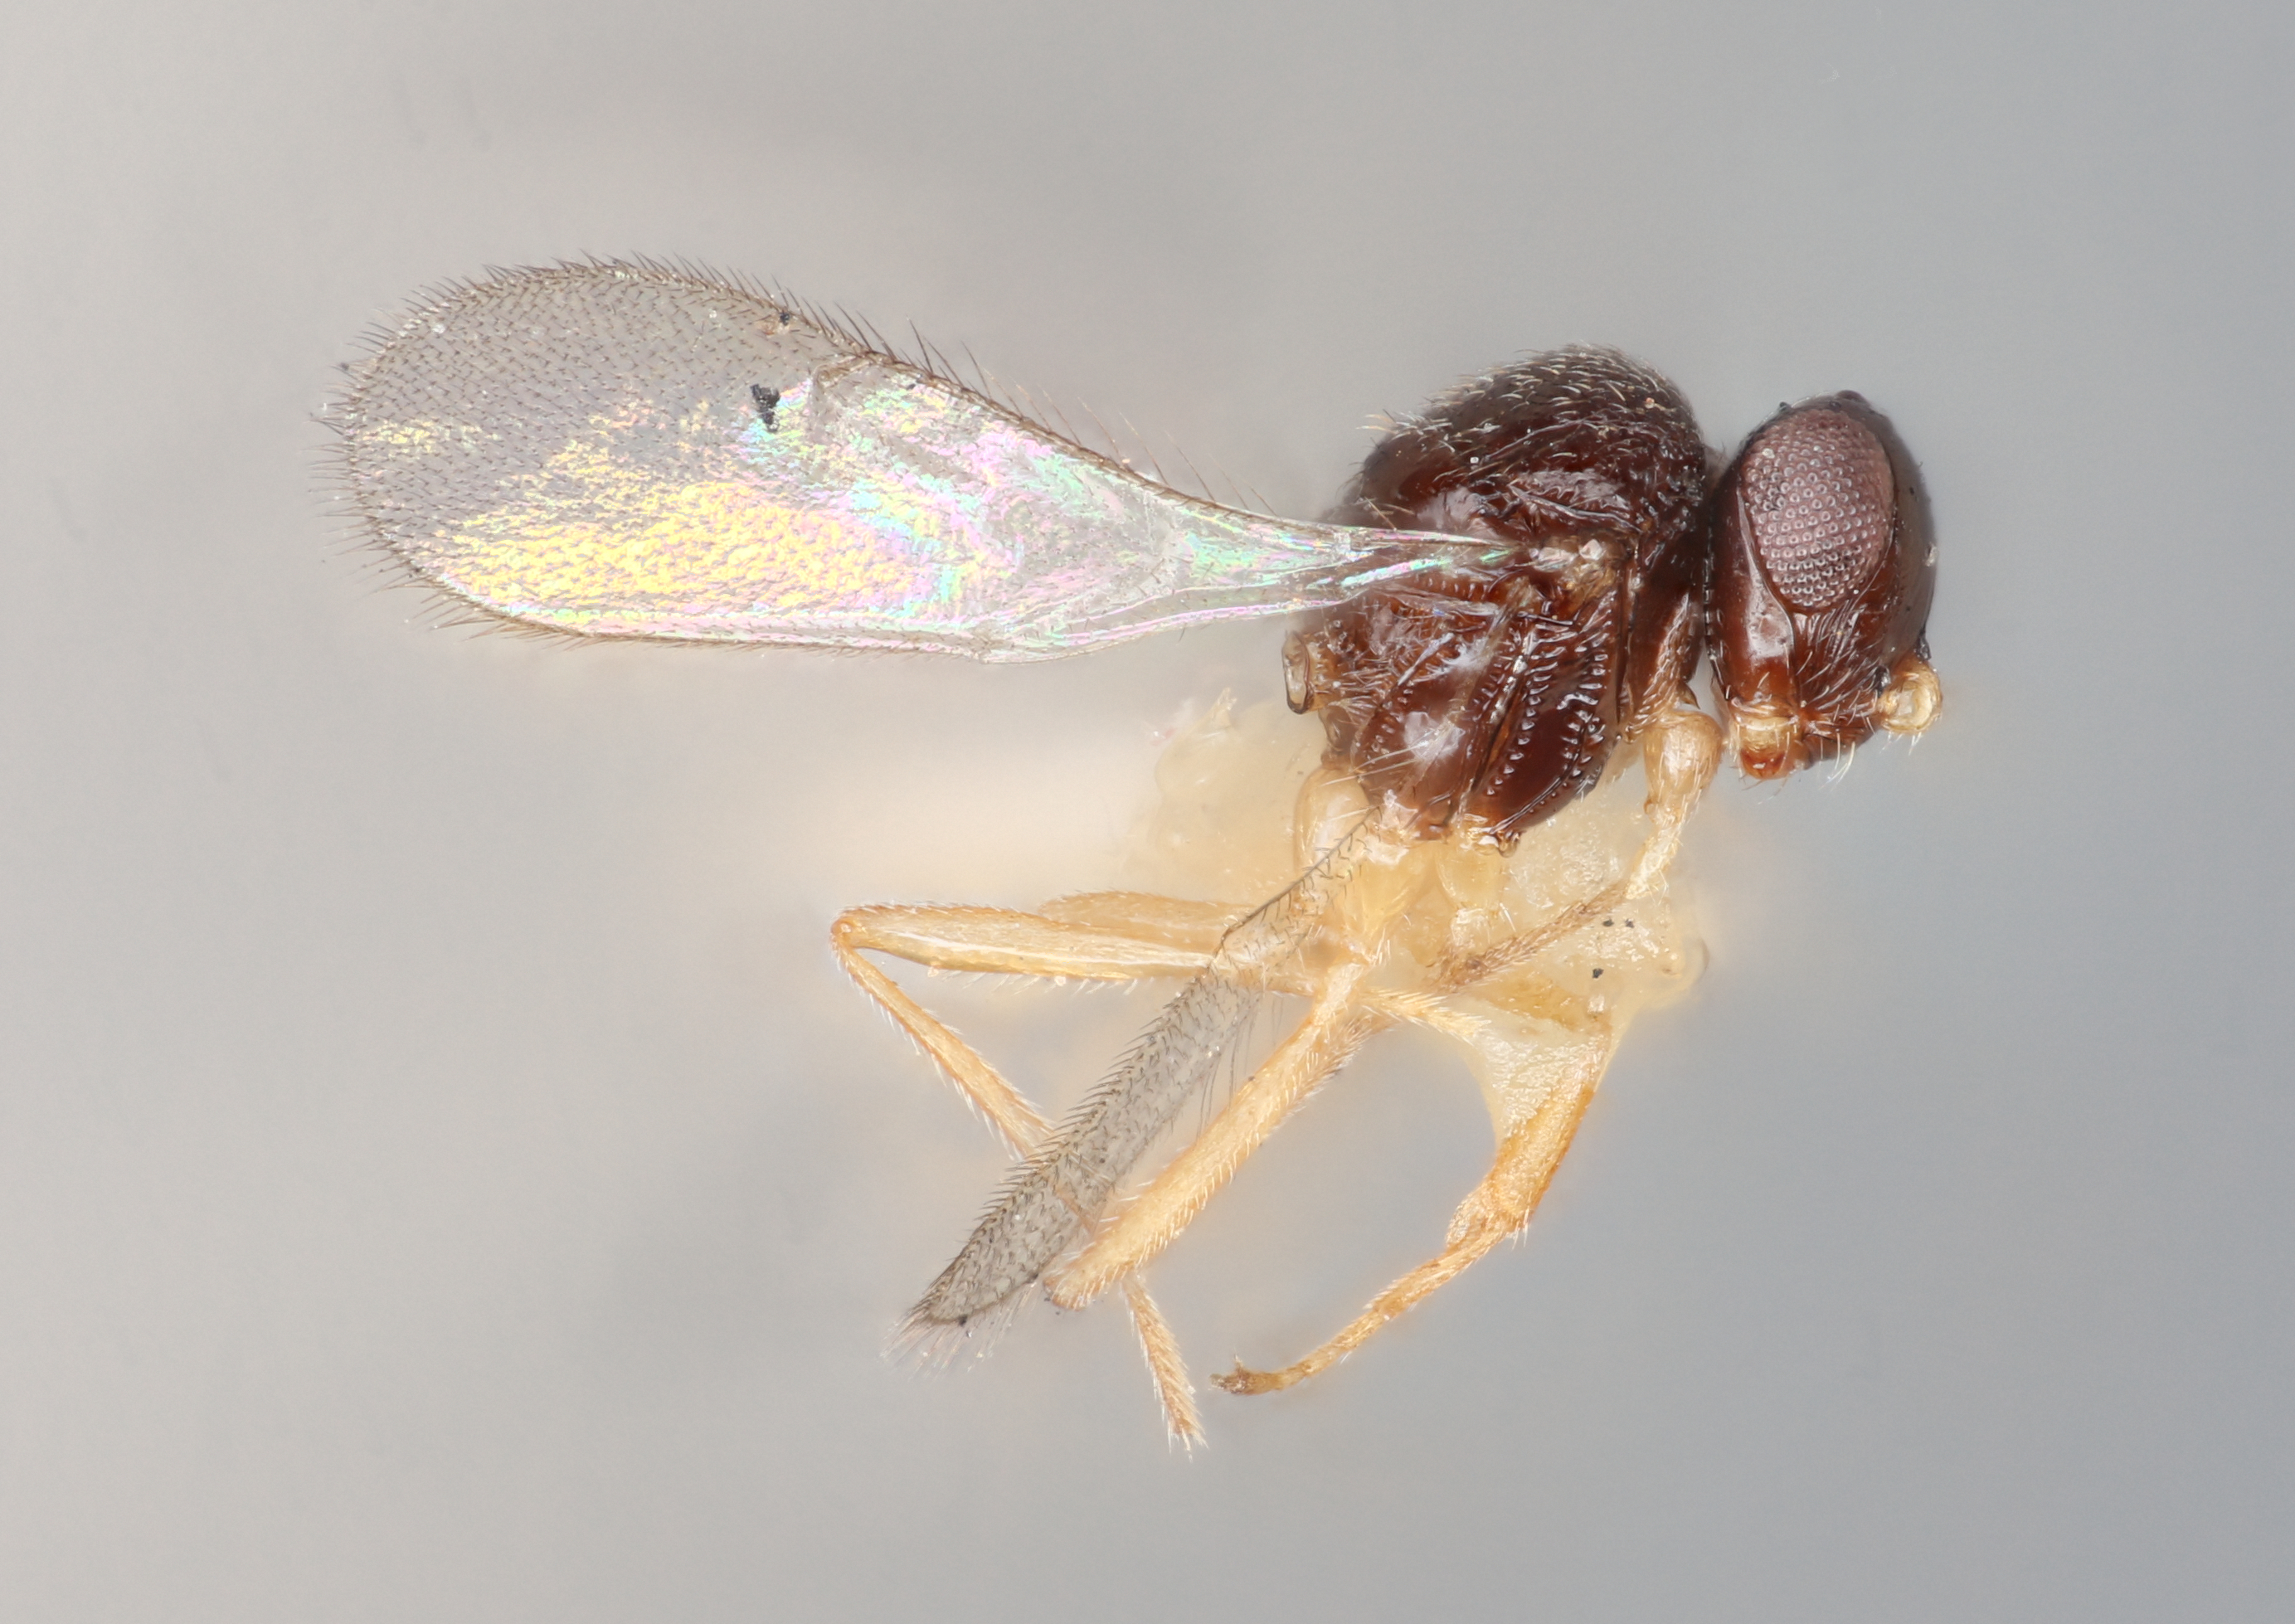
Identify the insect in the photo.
Trimorus appangalus
